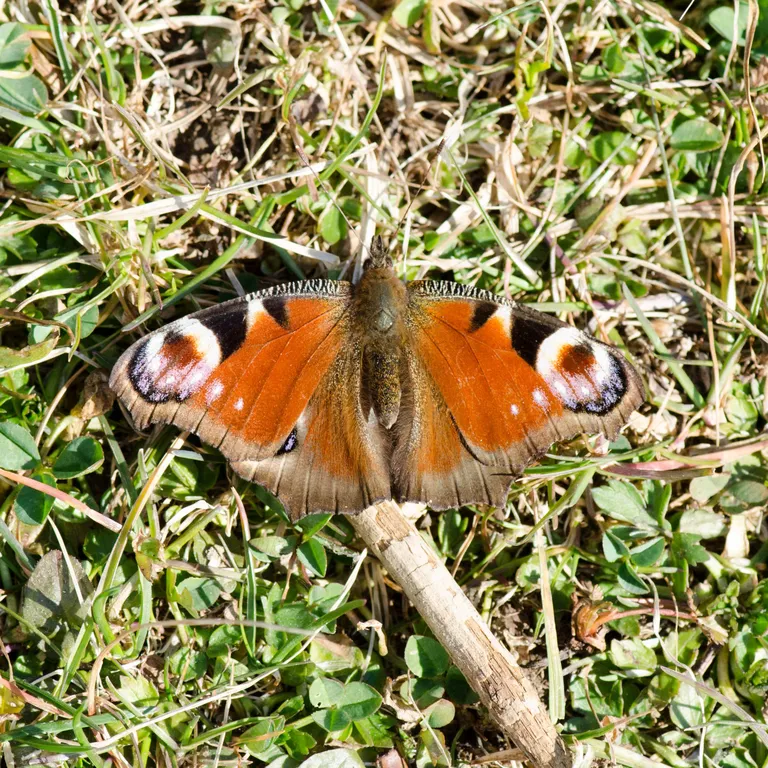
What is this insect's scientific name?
Aglais io
